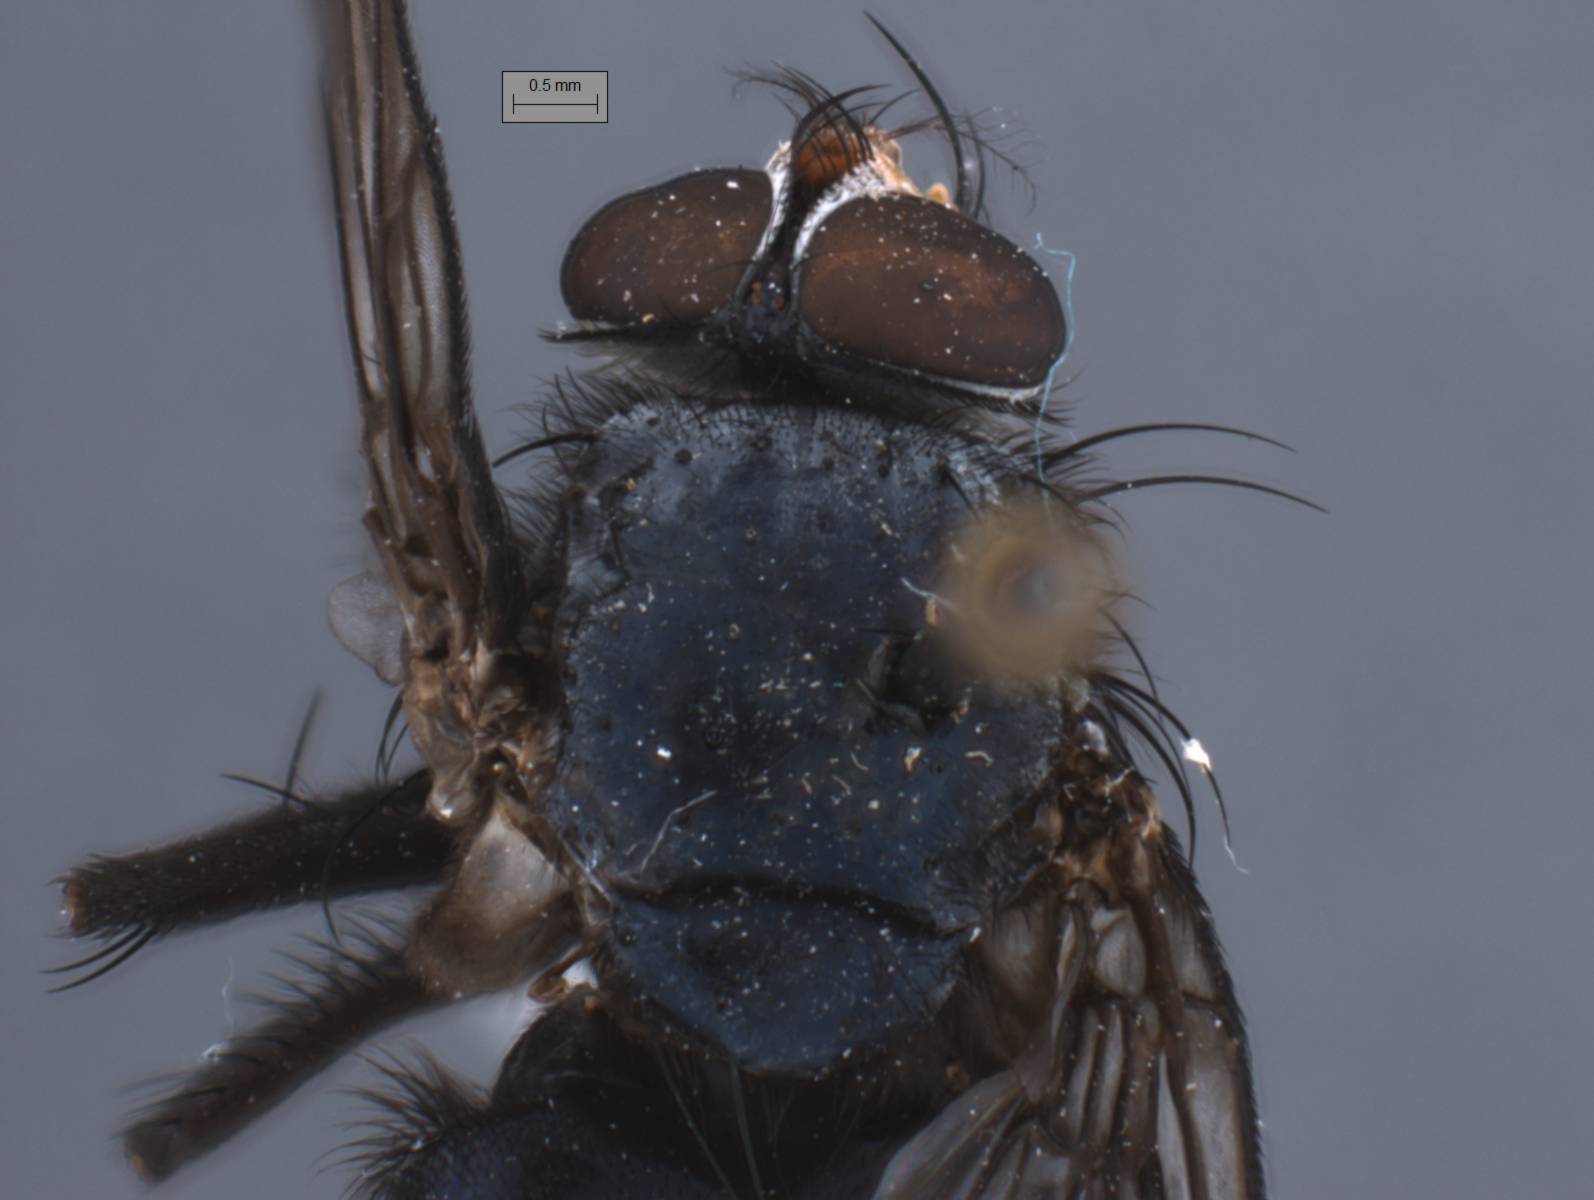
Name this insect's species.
Huascaromusca xanthorrhina
